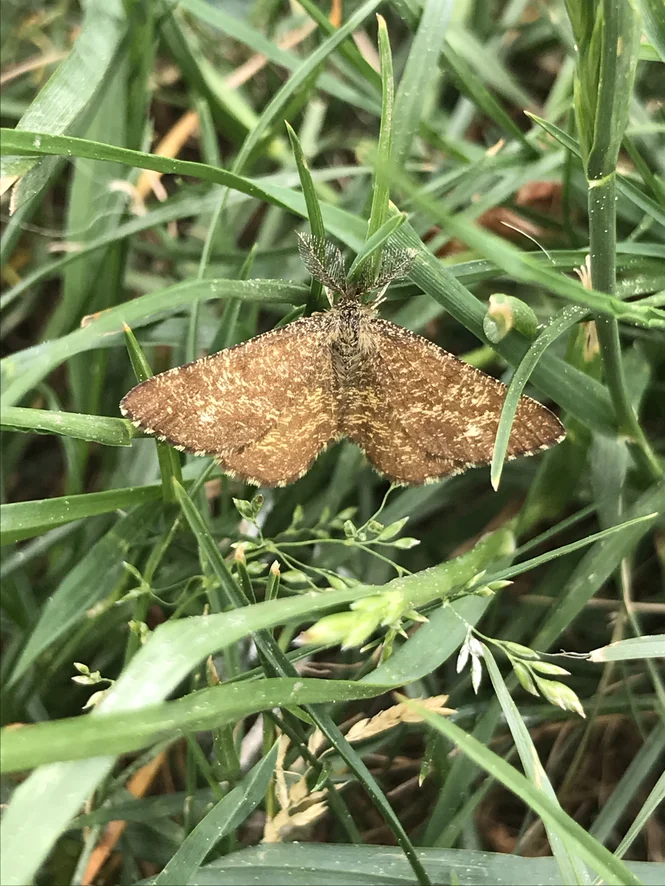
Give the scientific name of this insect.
Ematurga atomaria
